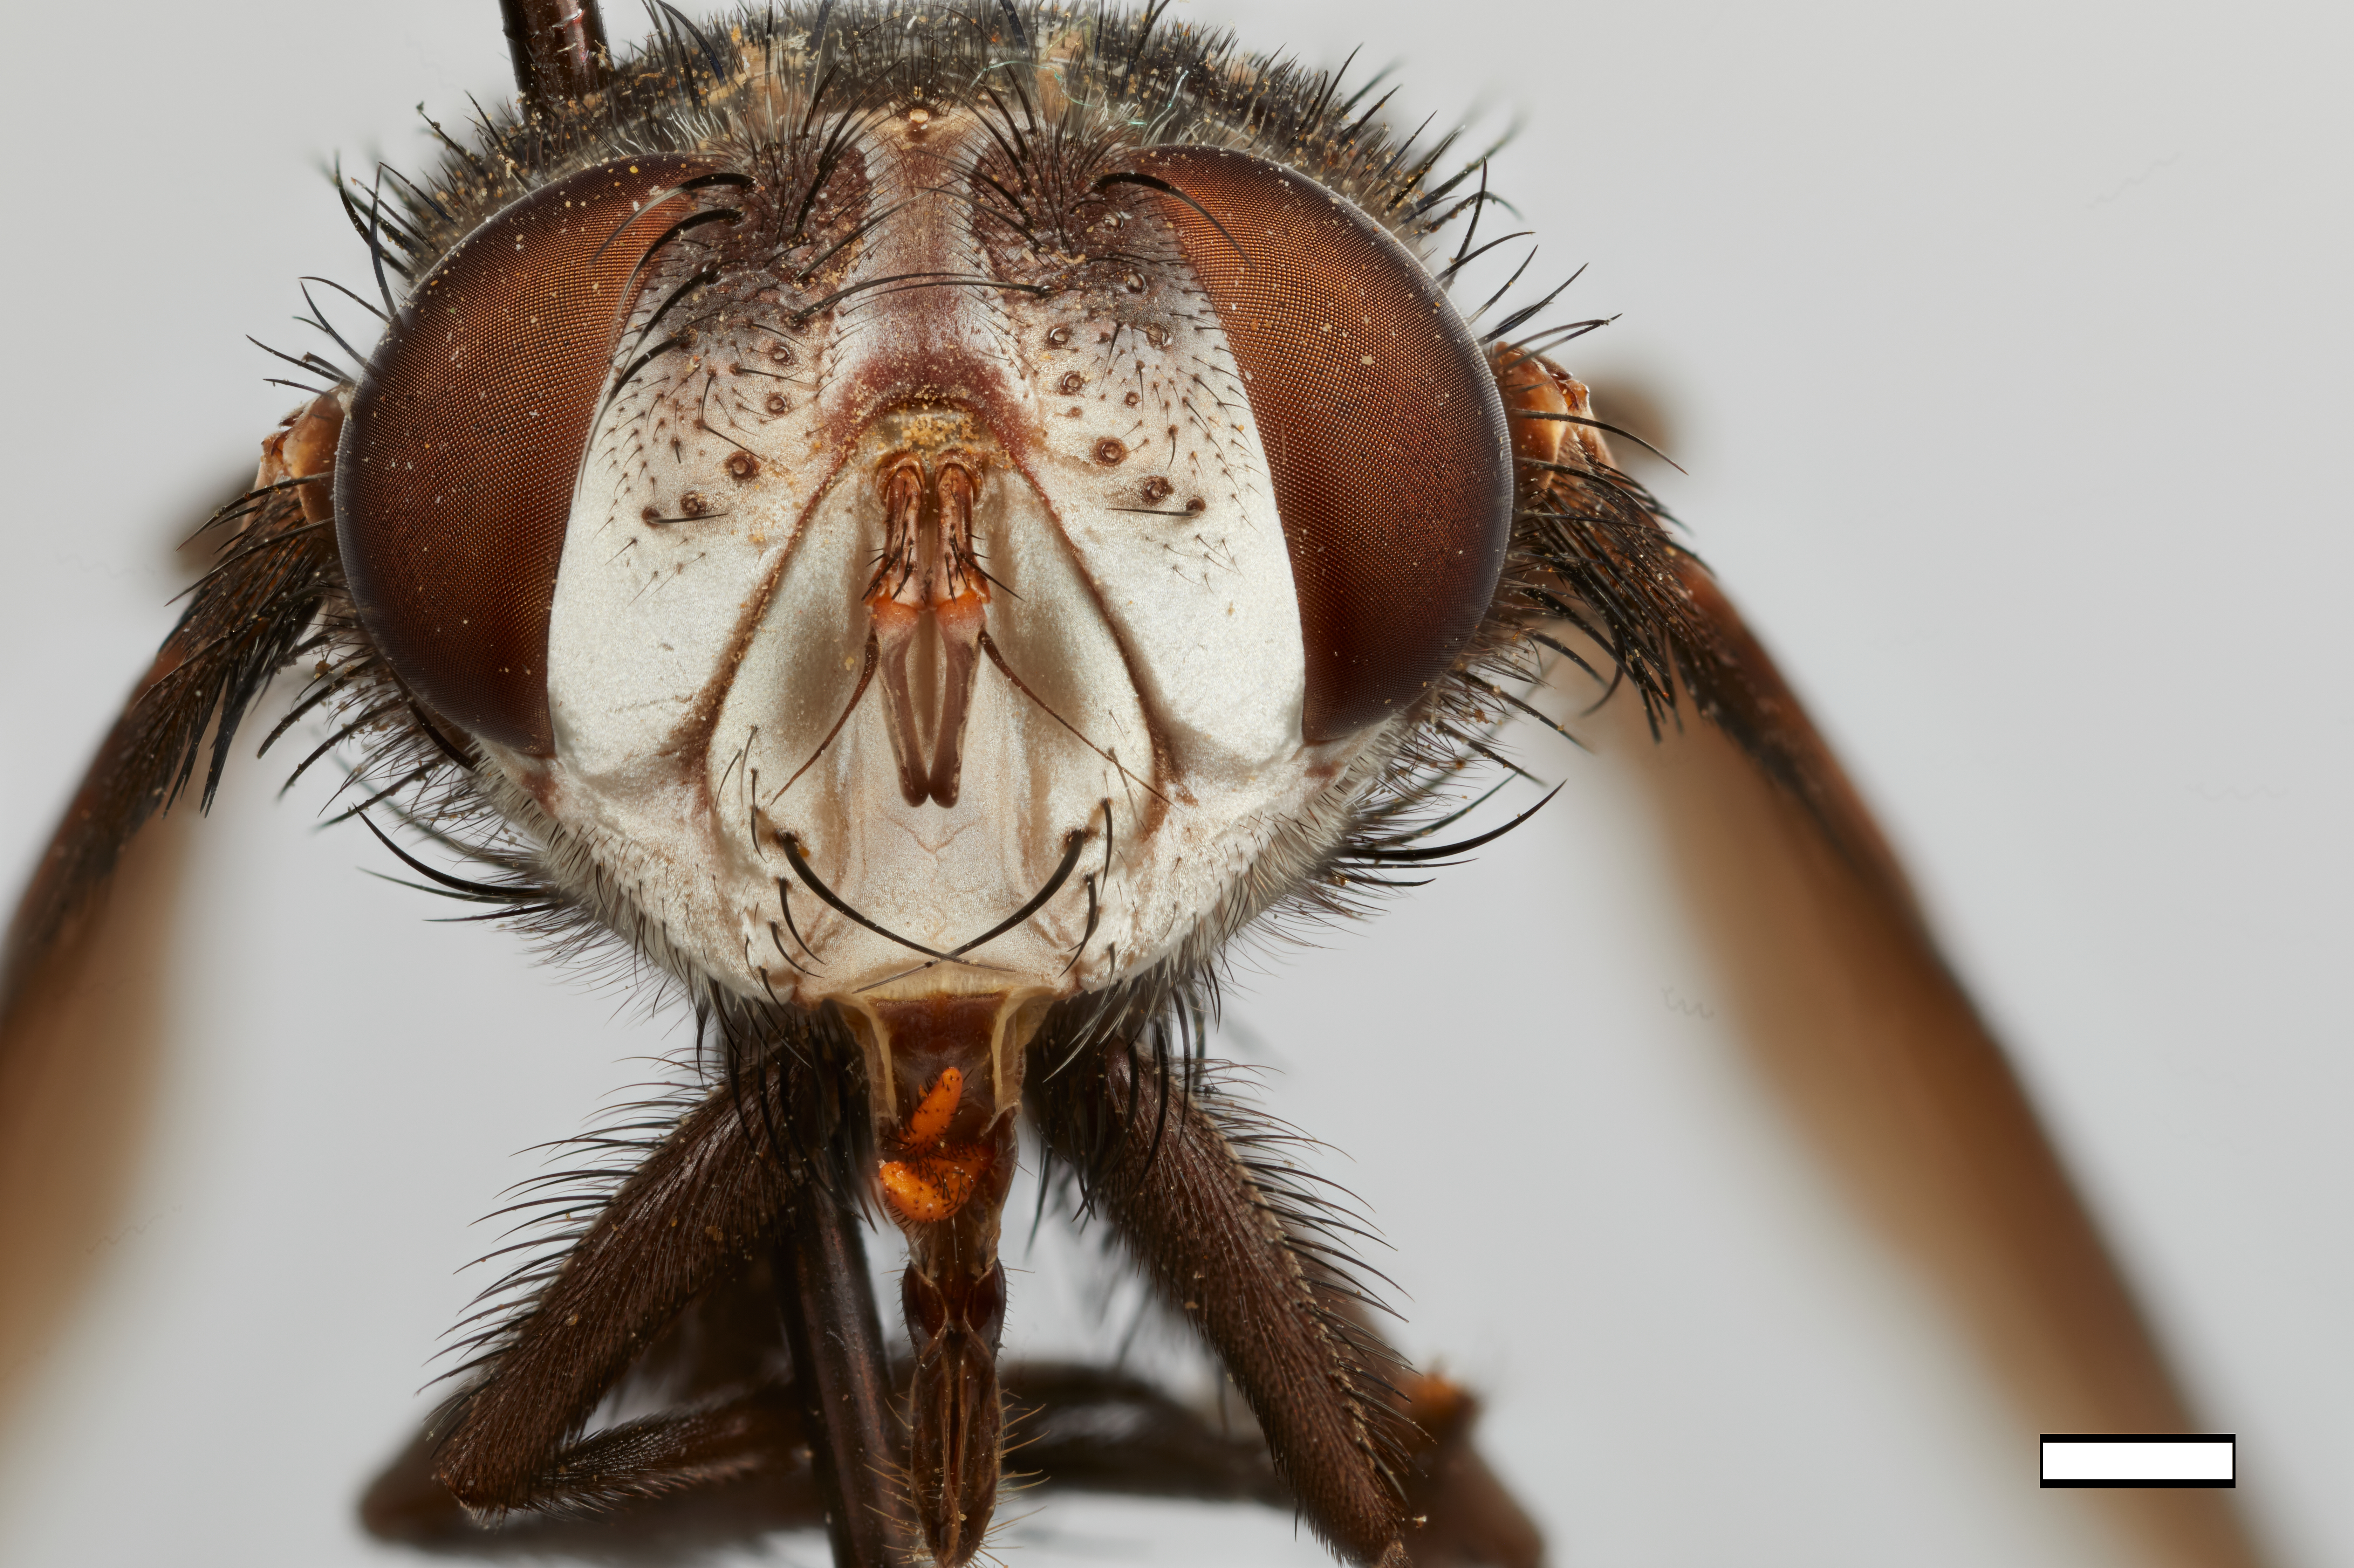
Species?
Belvosia piurana
